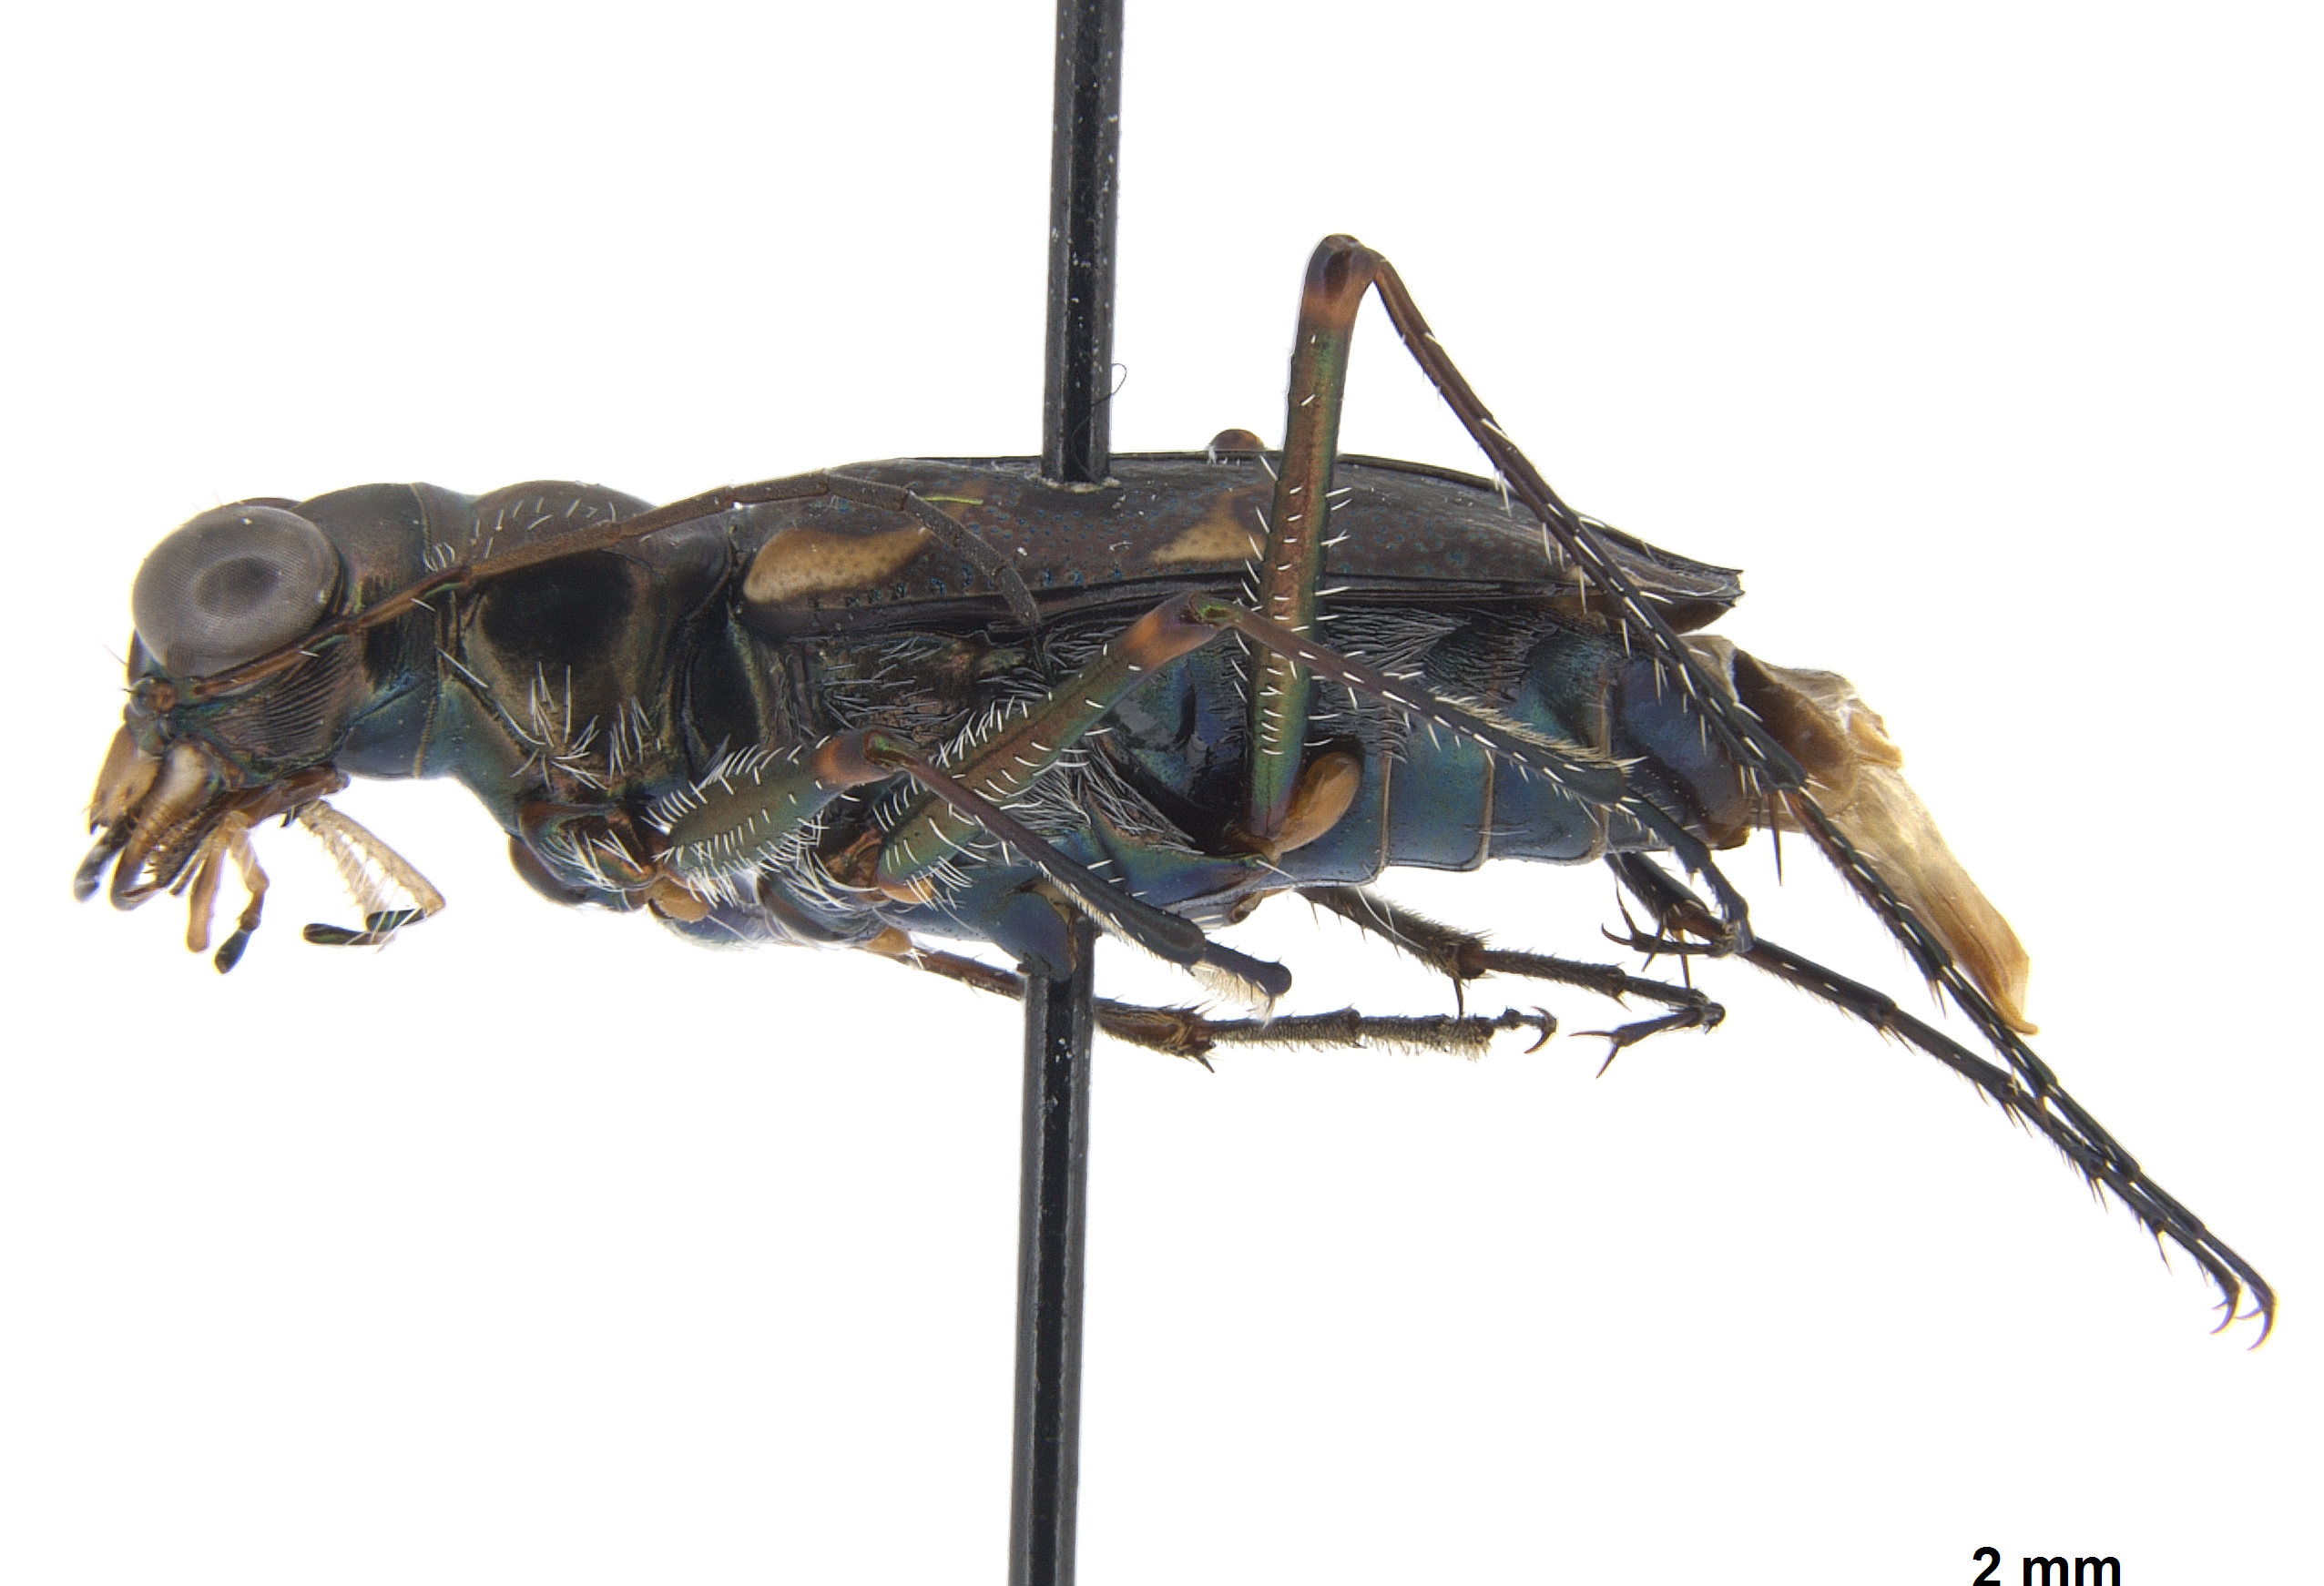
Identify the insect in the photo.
Oceanella vitiensis
